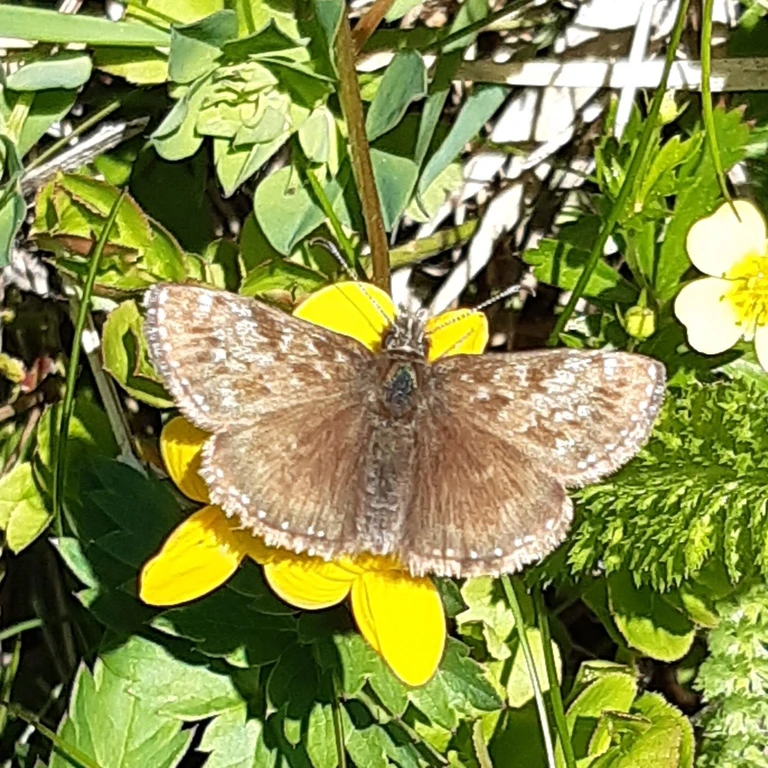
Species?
Erynnis tages
